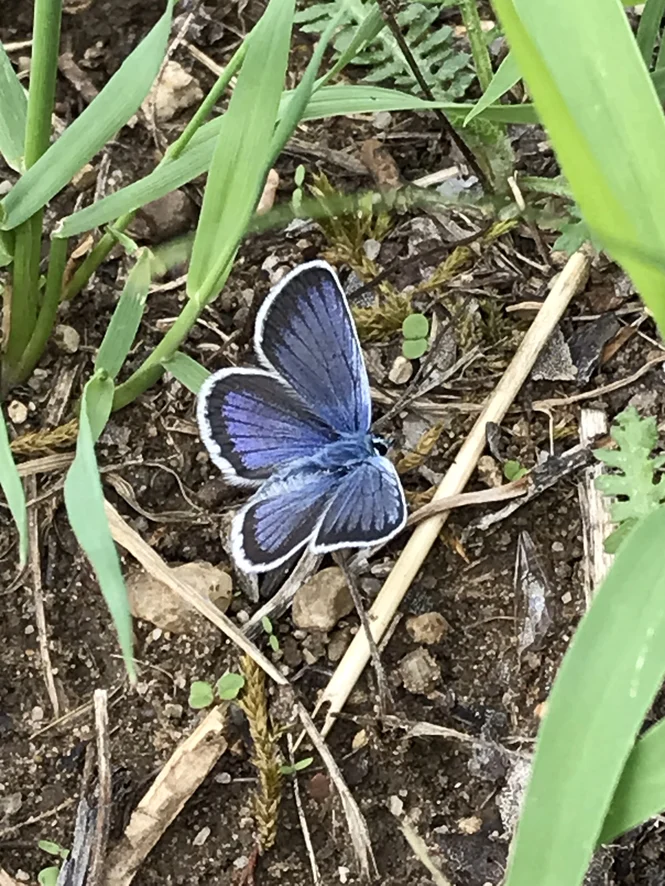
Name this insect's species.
Plebejus argus
